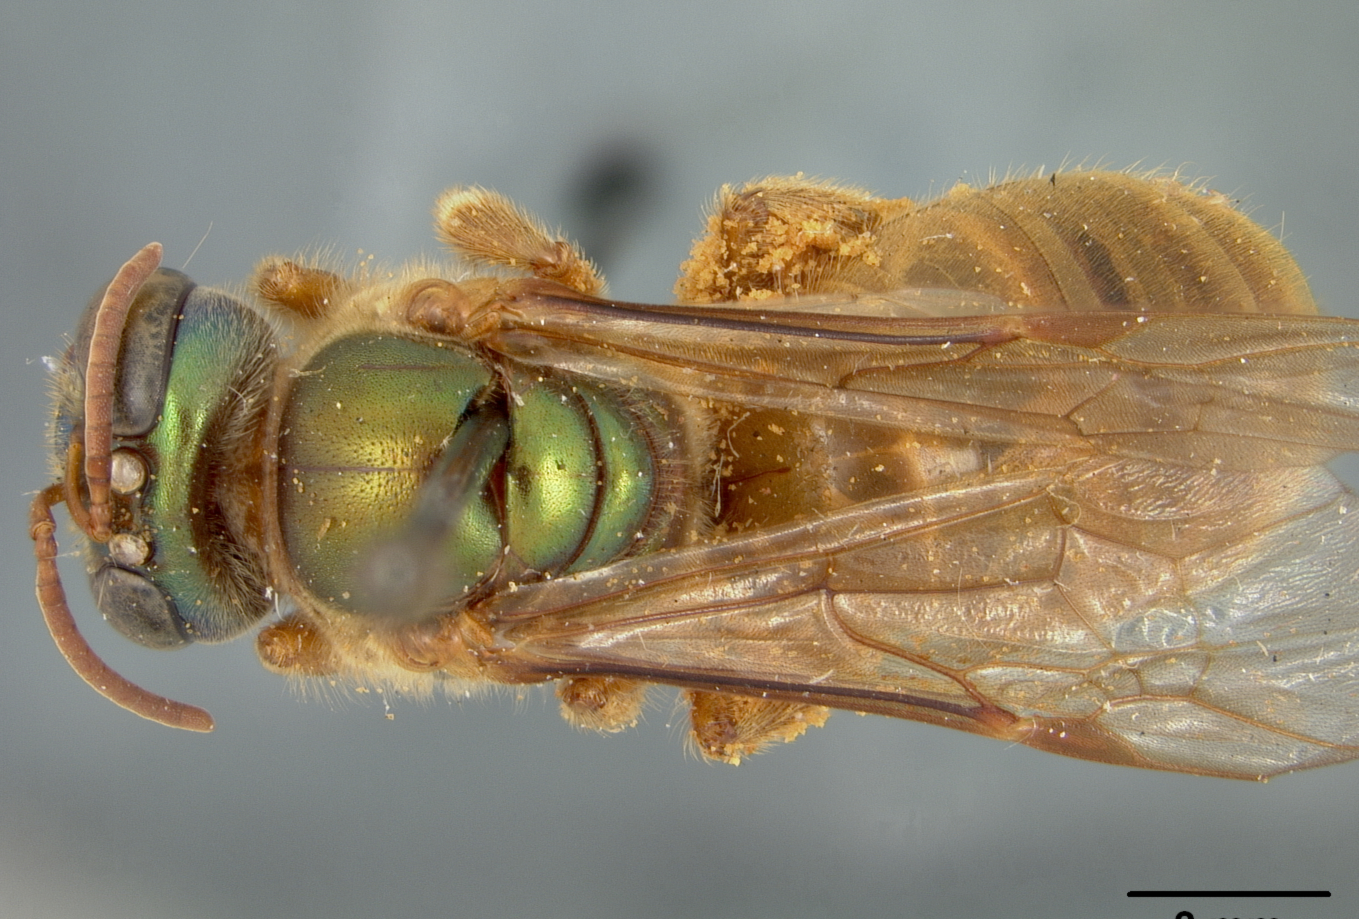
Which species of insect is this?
Megalopta fornix
